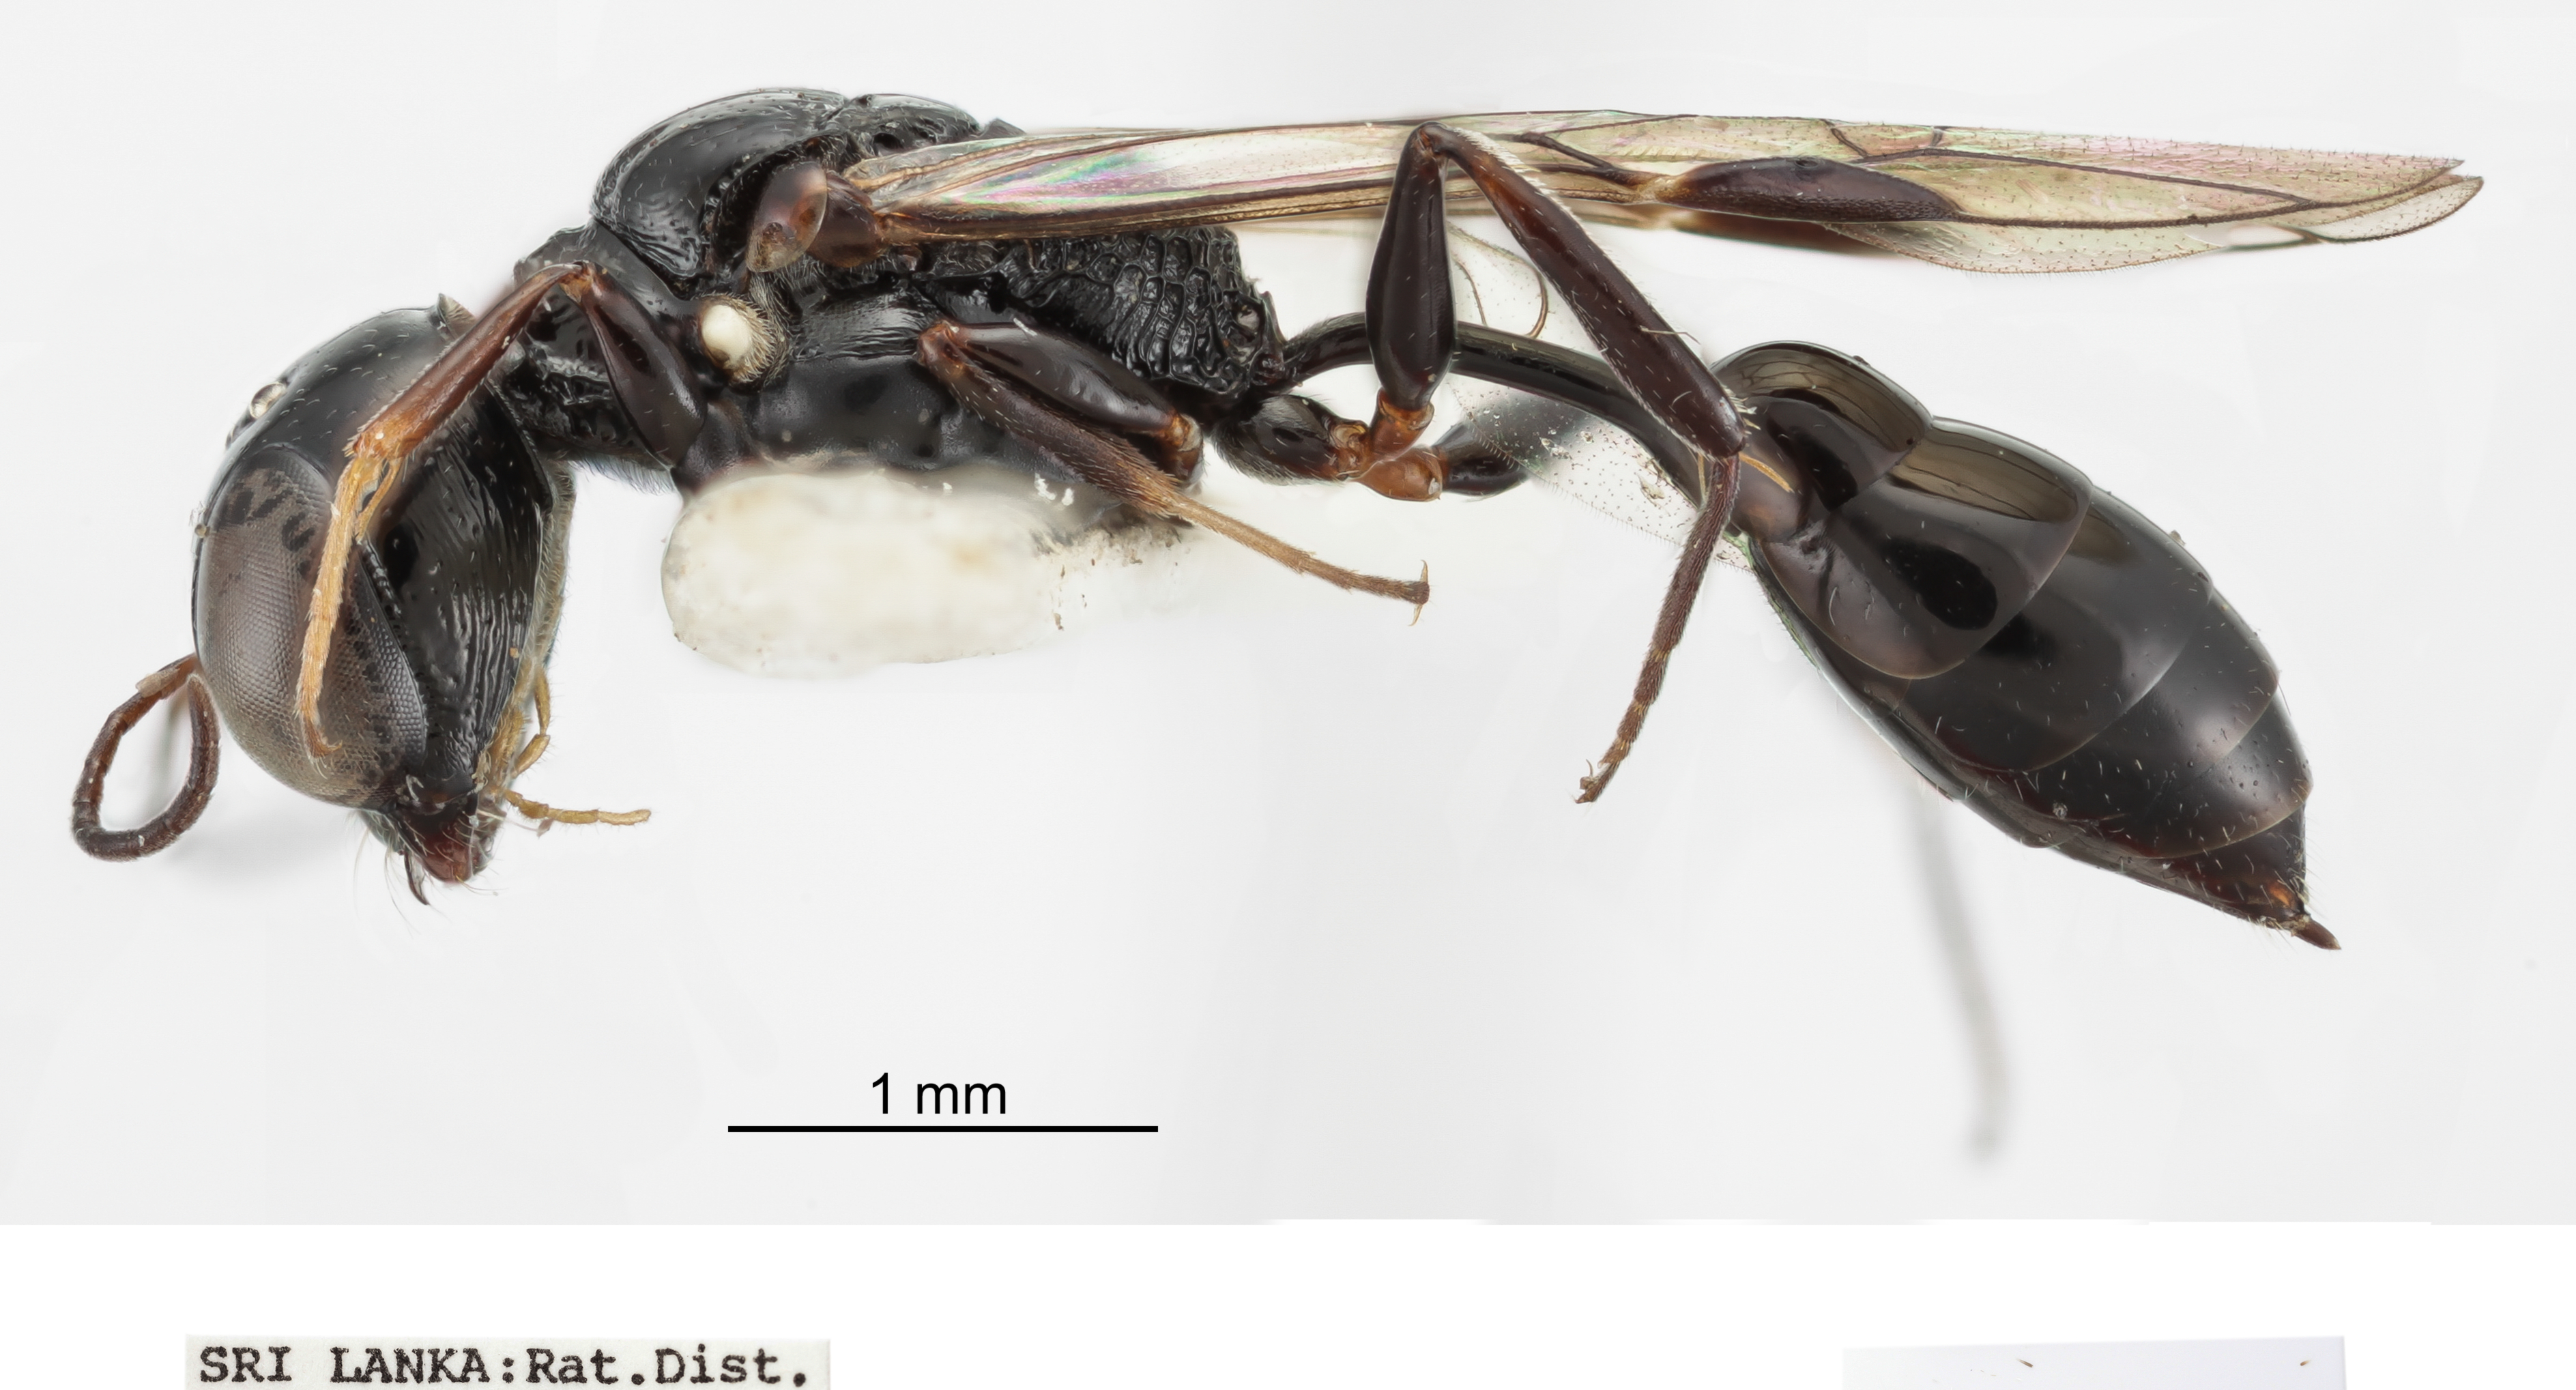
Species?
Carinostigmus griphus
